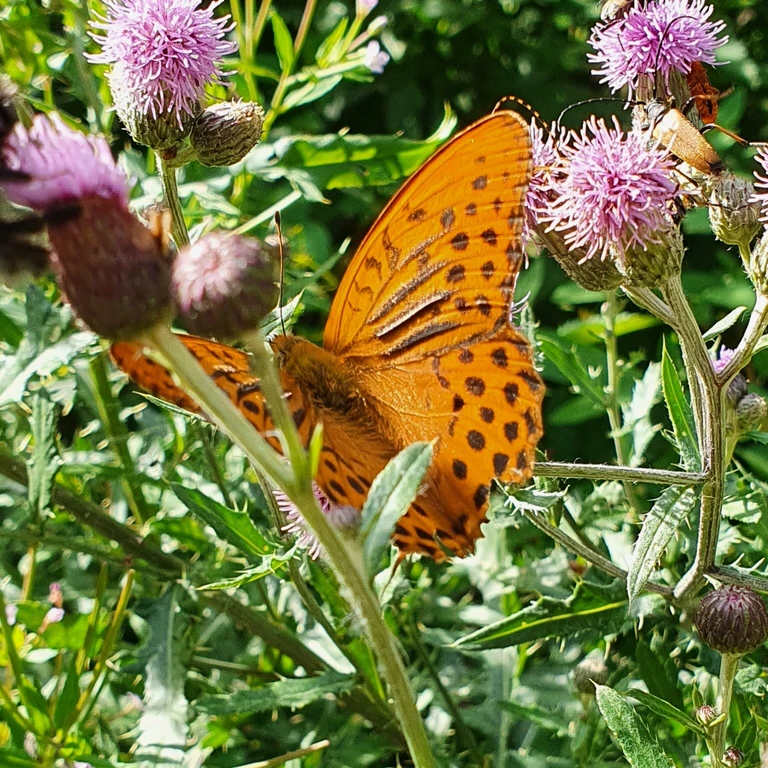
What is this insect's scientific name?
Argynnis paphia
